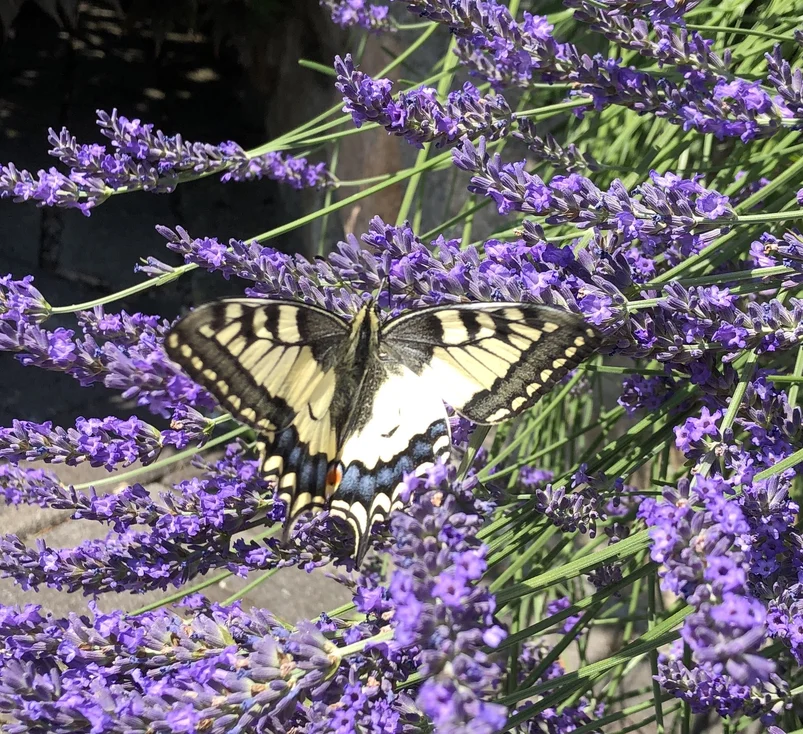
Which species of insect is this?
Papilio machaon
